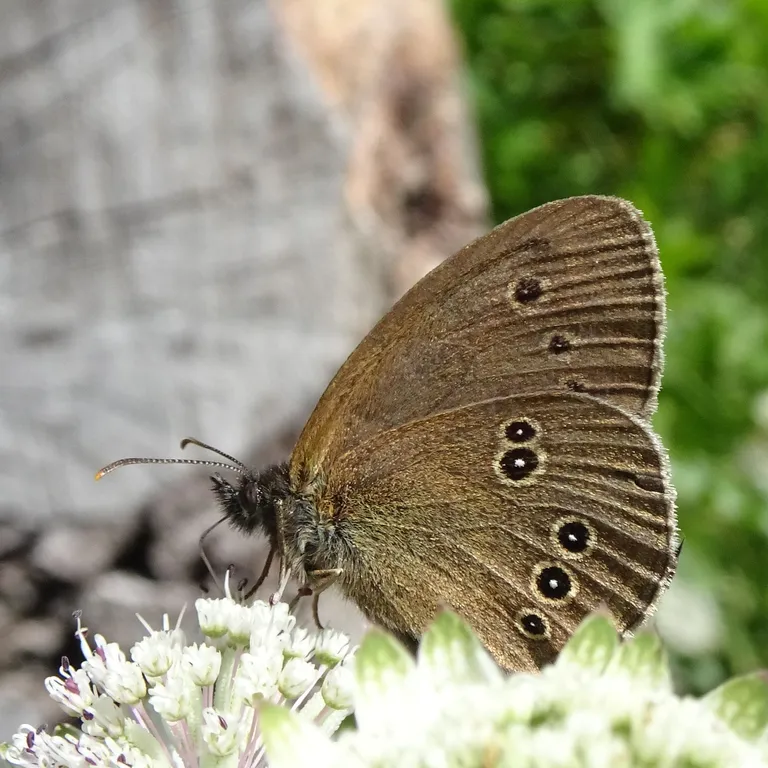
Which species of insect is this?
Aphantopus hyperantus
